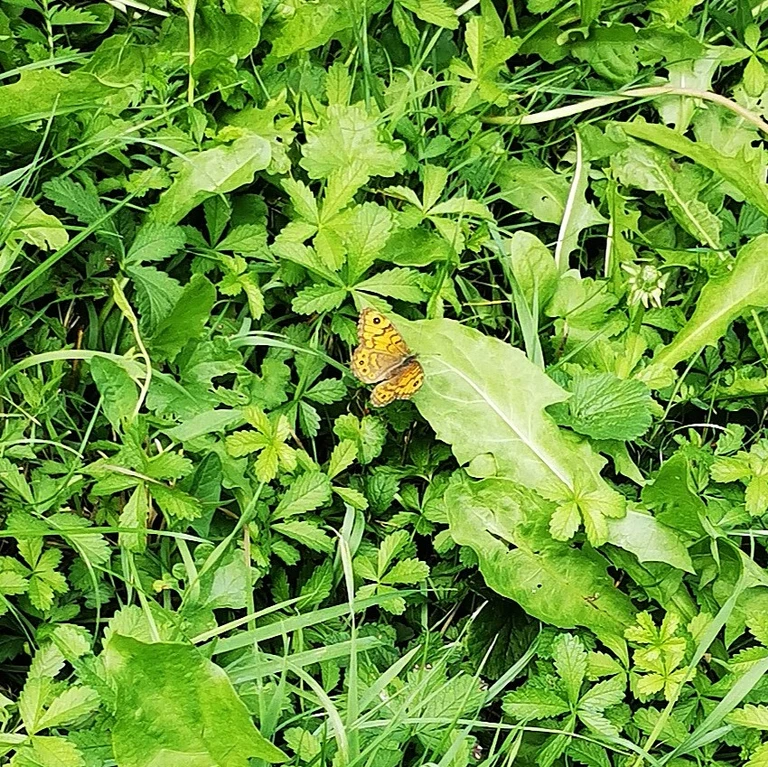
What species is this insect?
Lasiommata megera (also Pararge megera)
